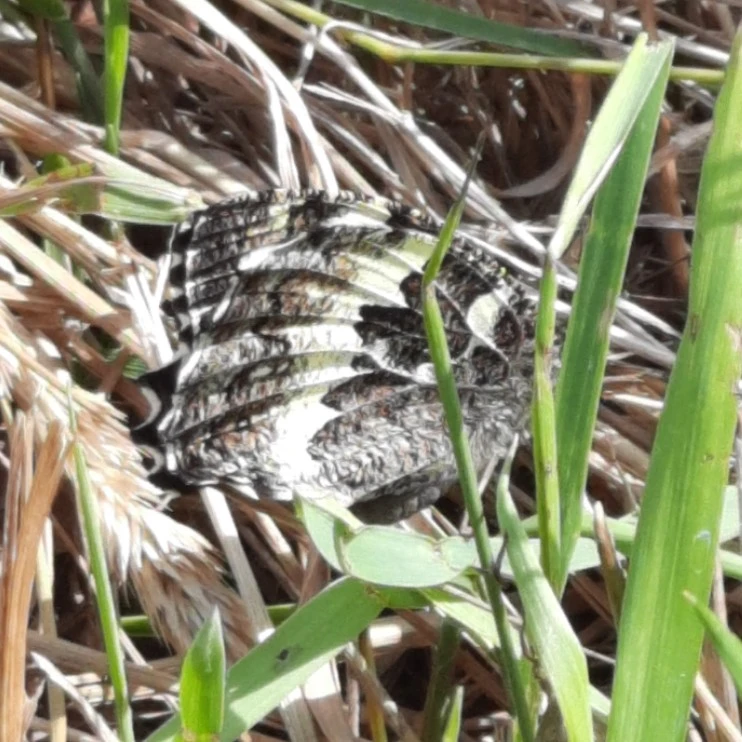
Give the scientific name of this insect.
Brintesia circe
